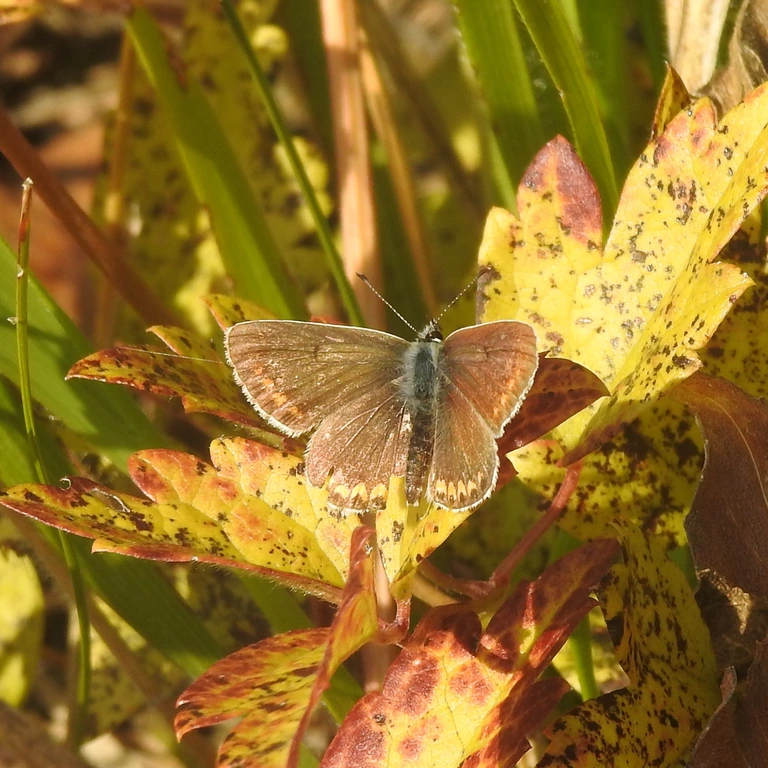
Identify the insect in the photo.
Aricia agestis/artaxerxes
